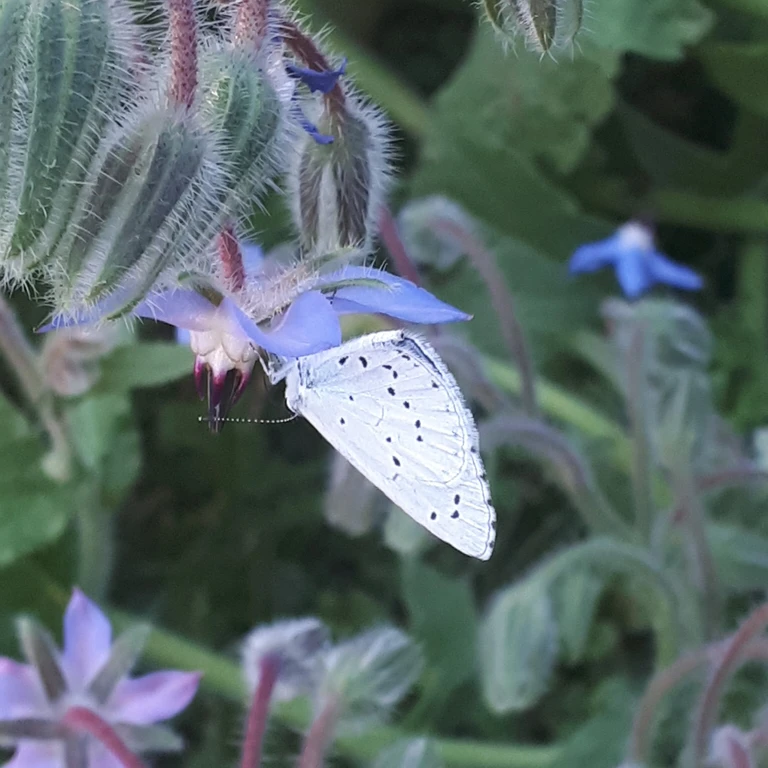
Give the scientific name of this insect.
Celastrina argiolus
